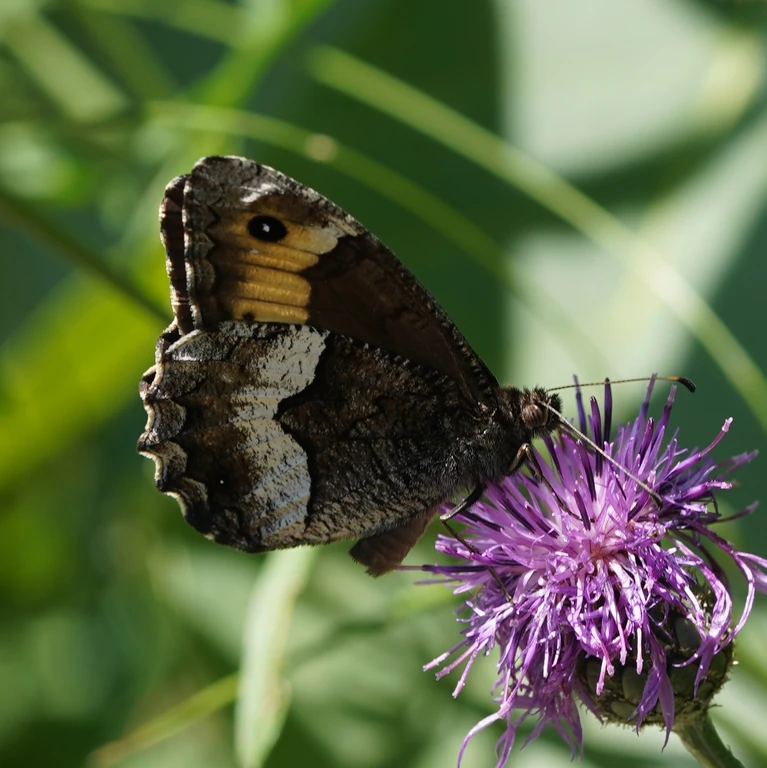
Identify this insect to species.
Hipparchia alcyone
